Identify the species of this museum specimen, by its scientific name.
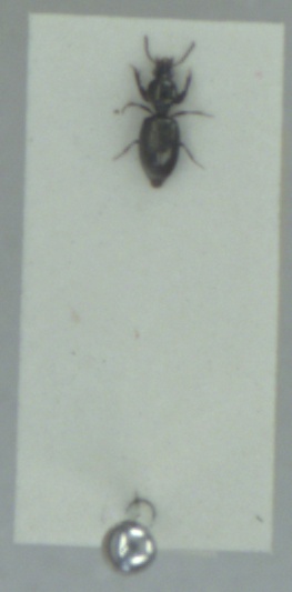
Dyschirius aeneus
